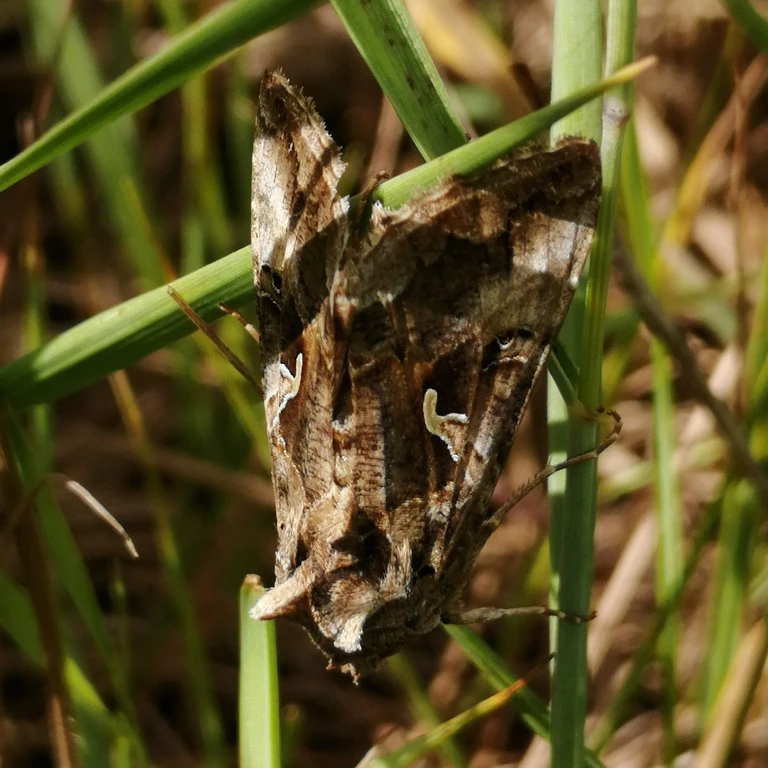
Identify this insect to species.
Autographa gamma
